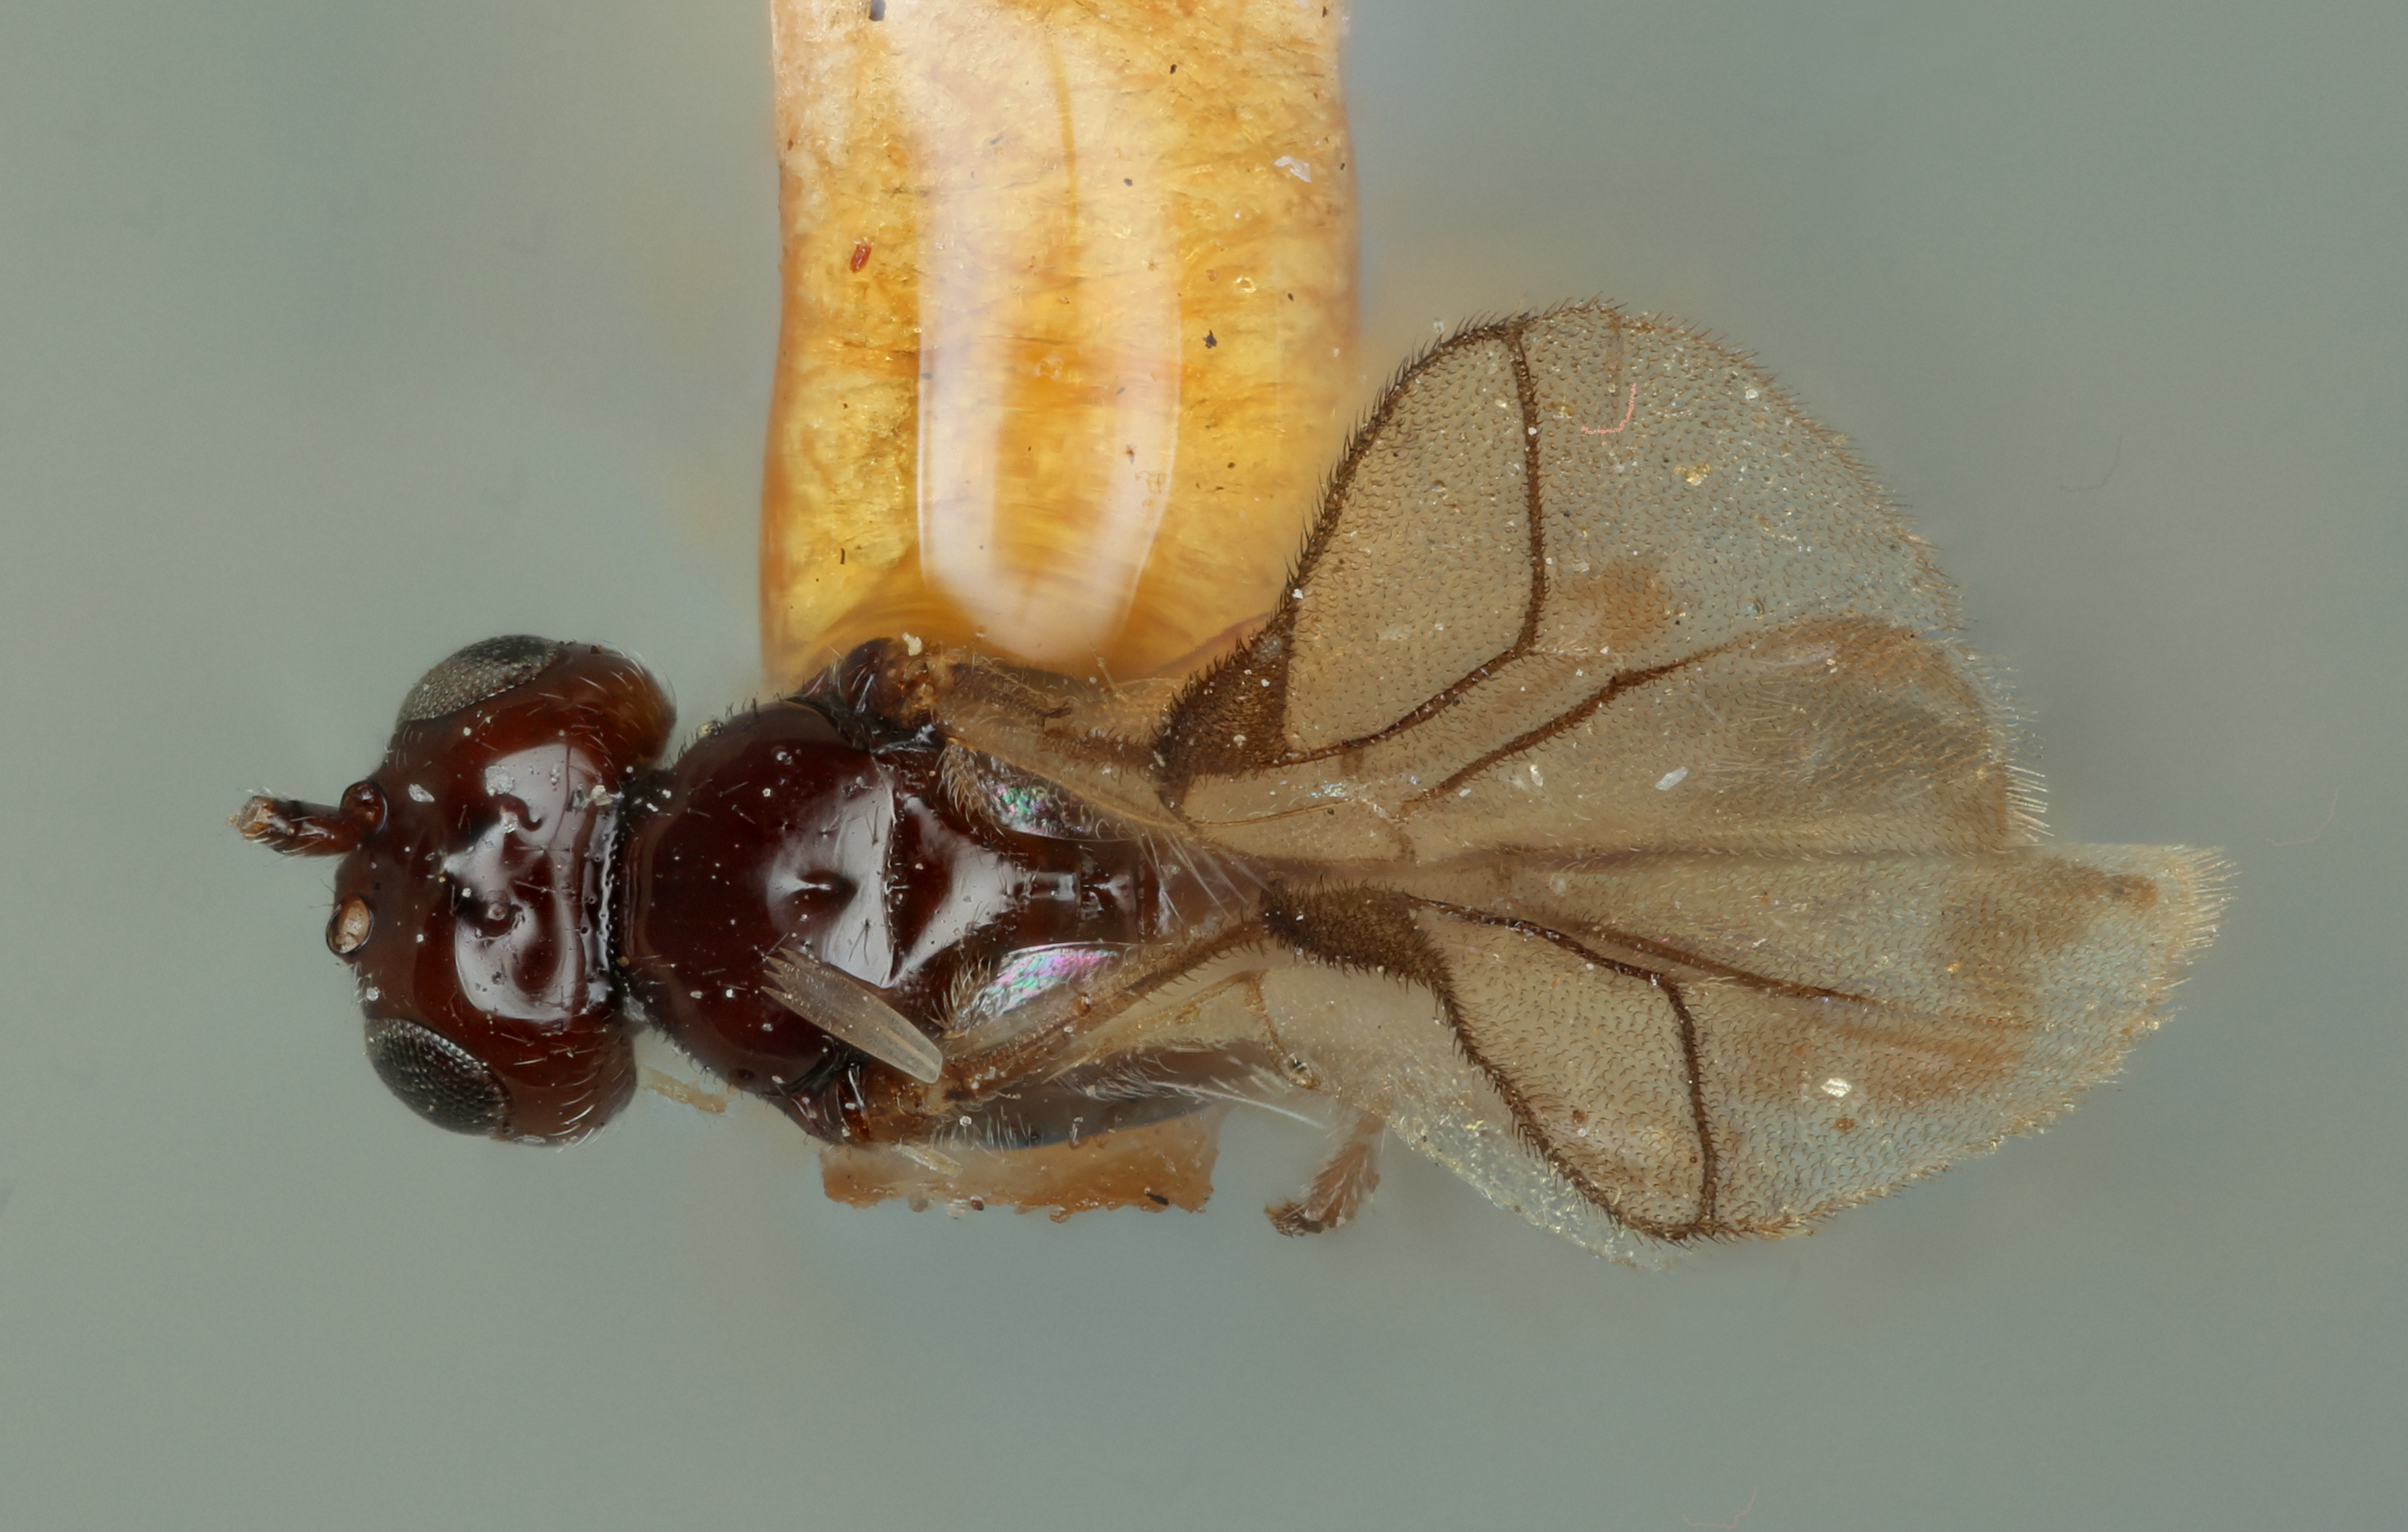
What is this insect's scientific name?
Homophyla atrocoxalis
